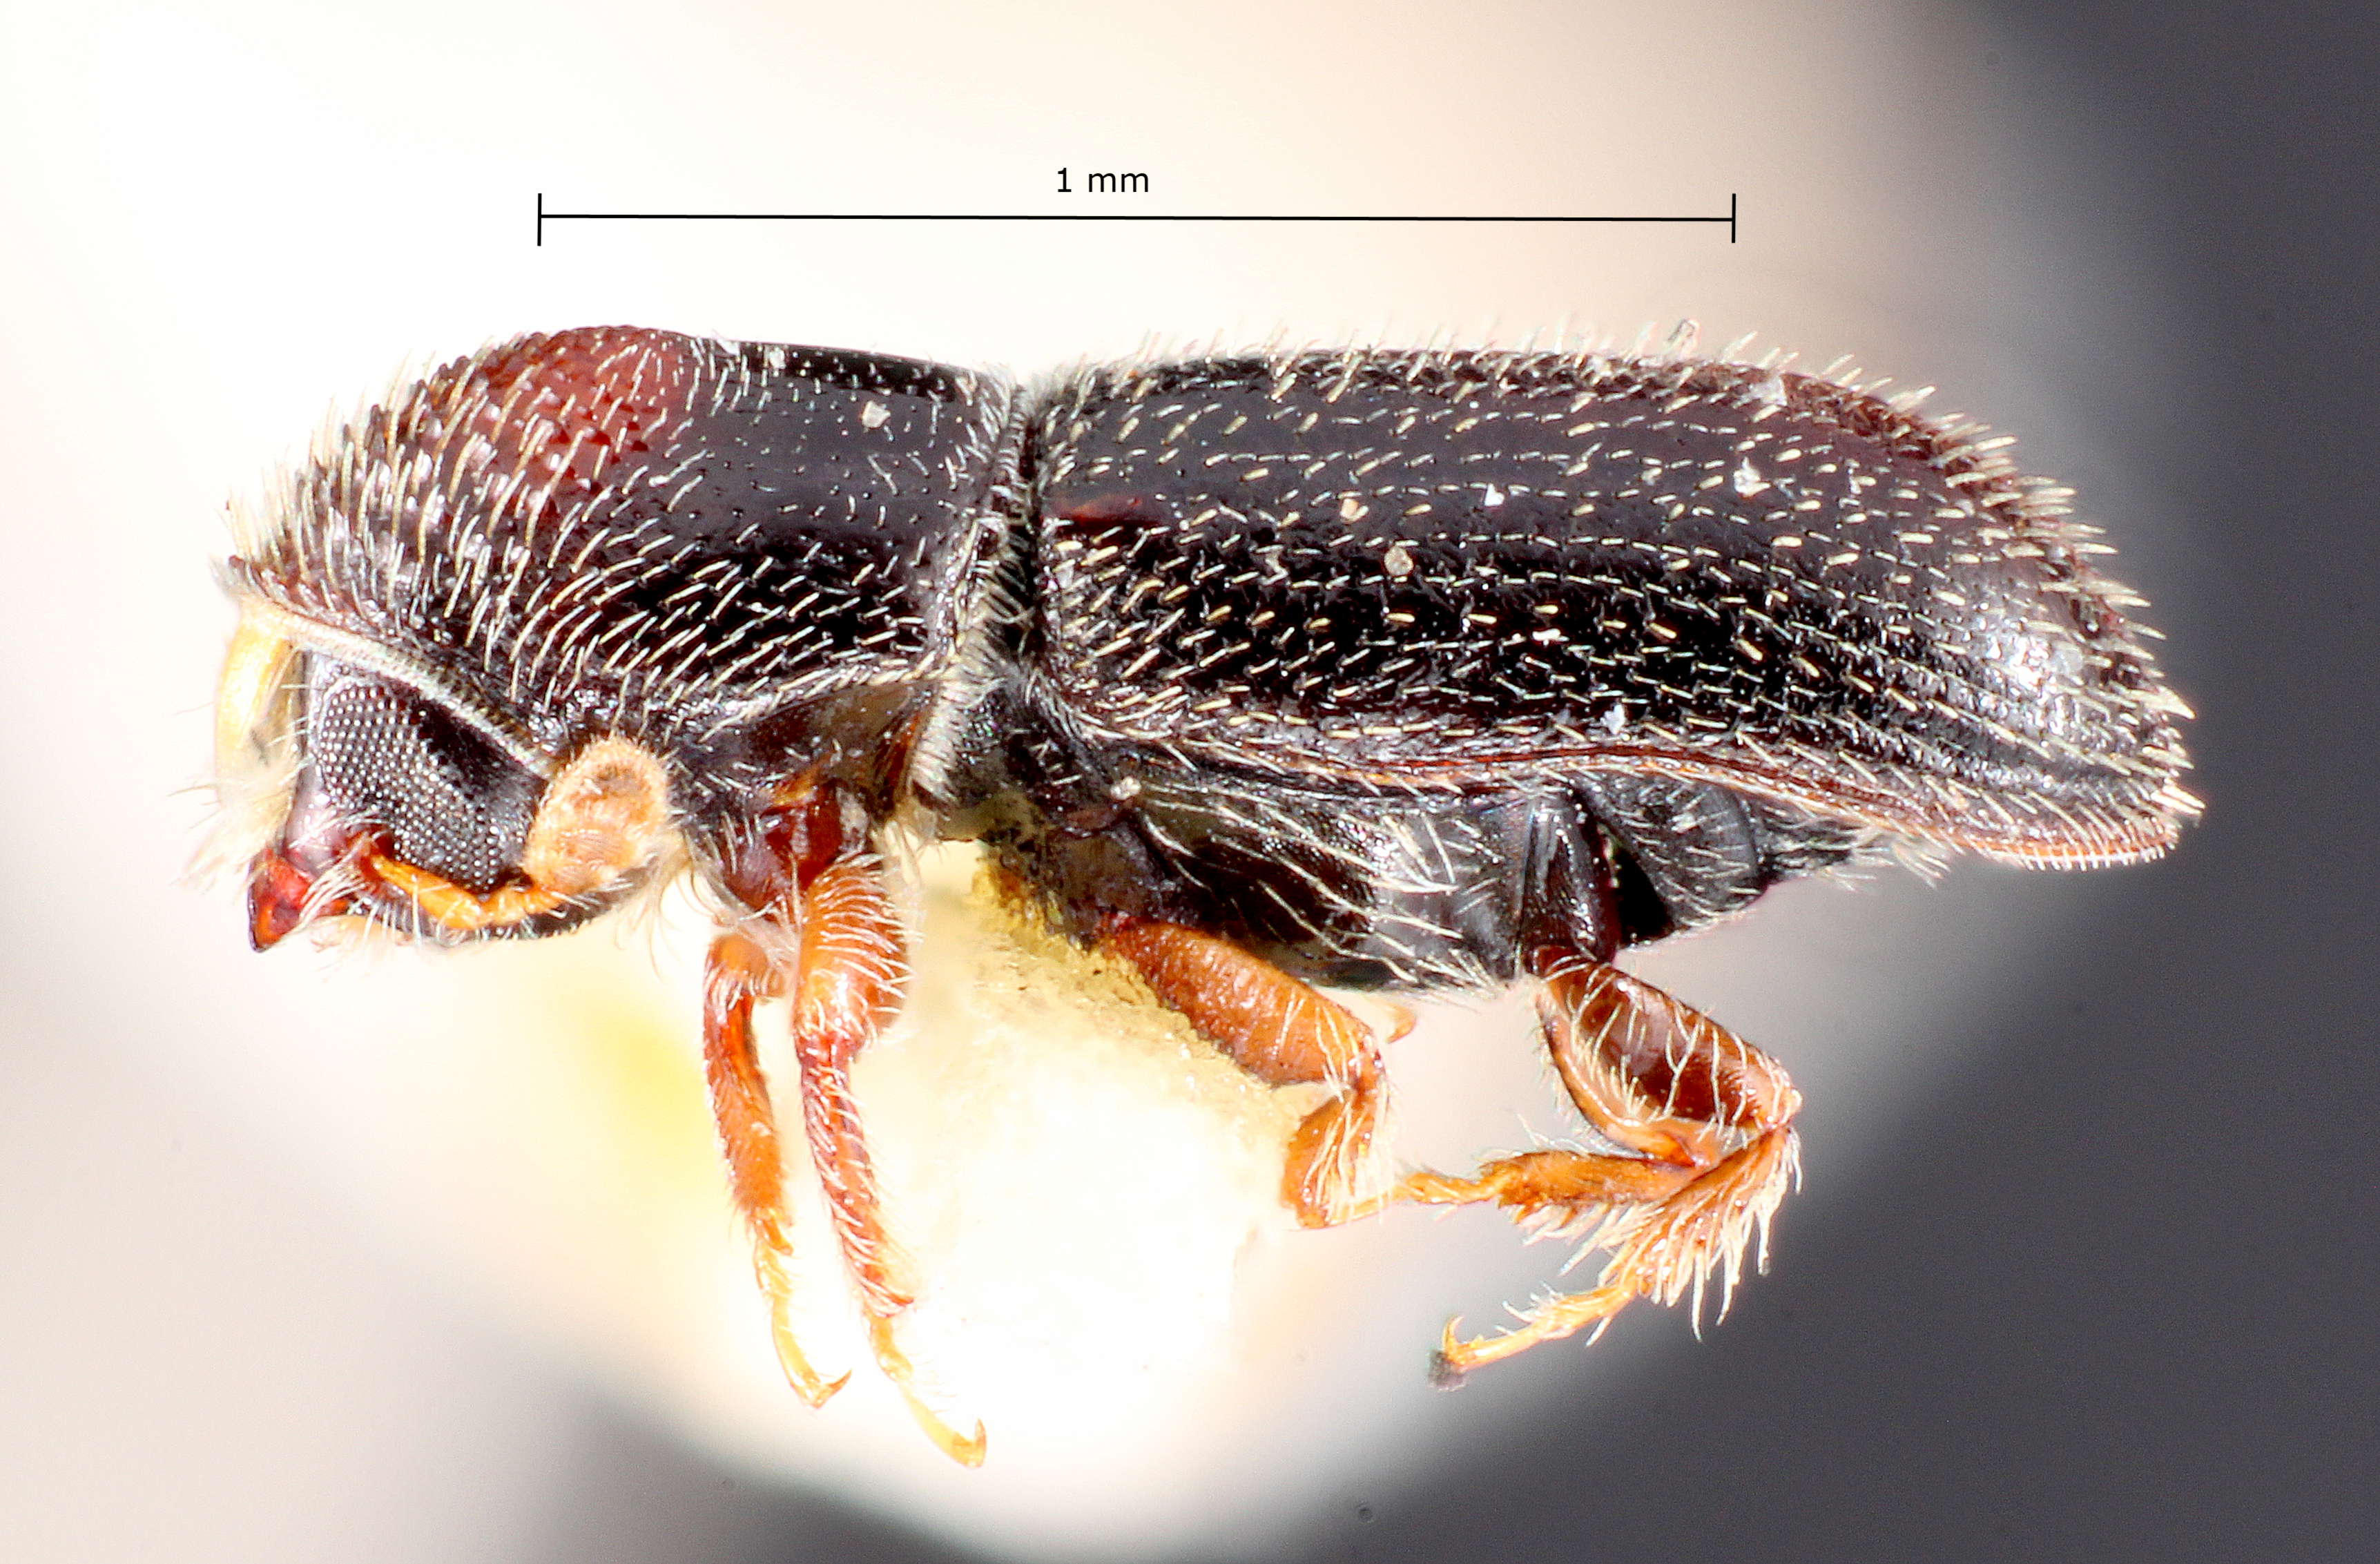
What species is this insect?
Pseudopityophthorus gracilus
